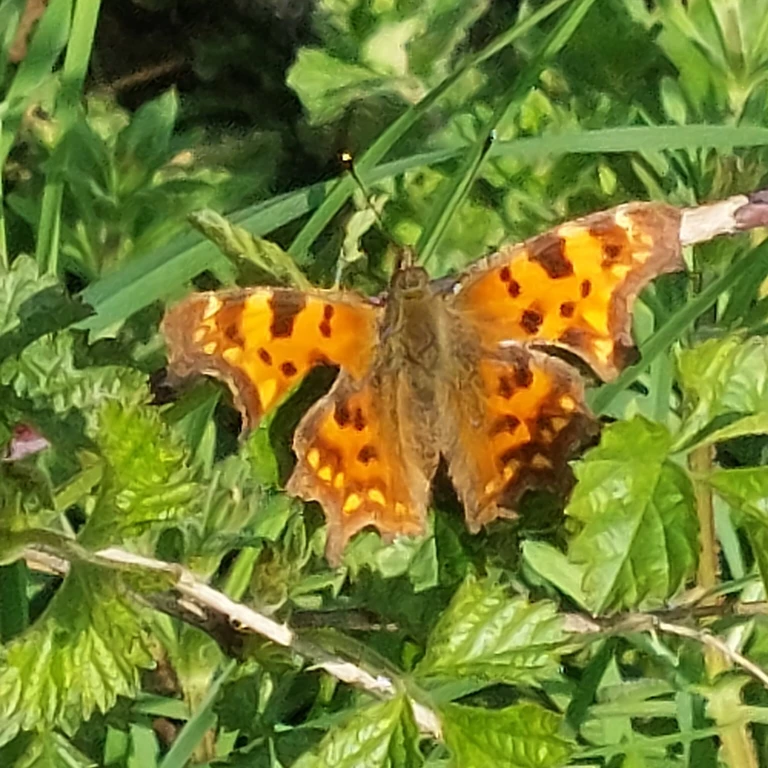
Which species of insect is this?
Polygonia c-album
